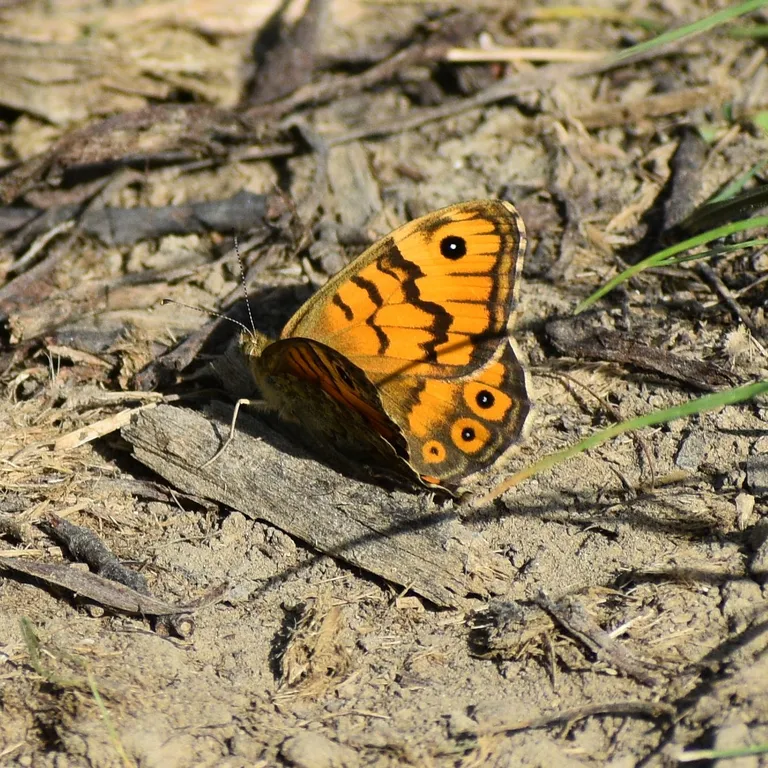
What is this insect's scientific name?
Lasiommata megera (also Pararge megera)
